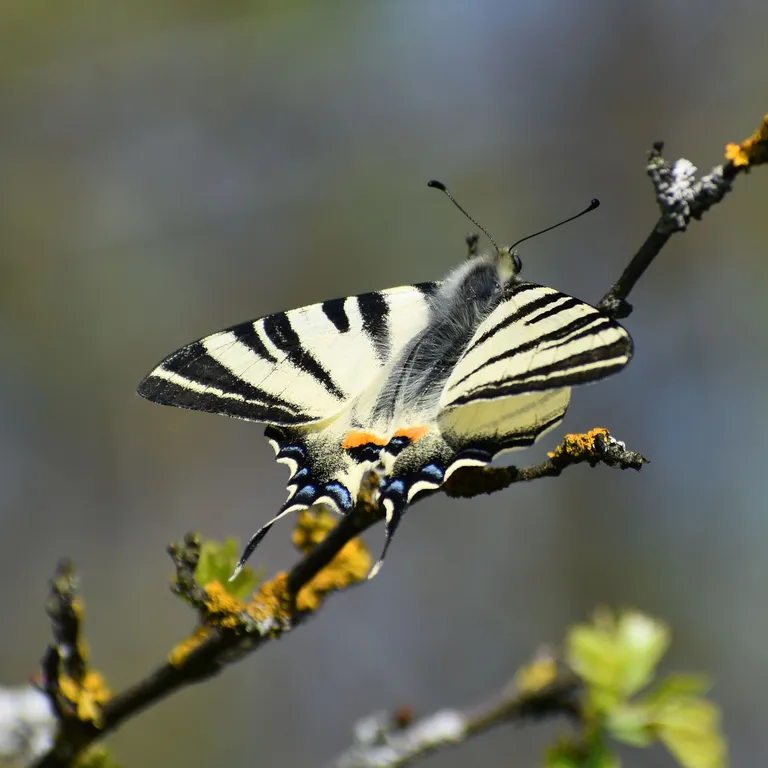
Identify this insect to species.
Iphiclides podalirius
